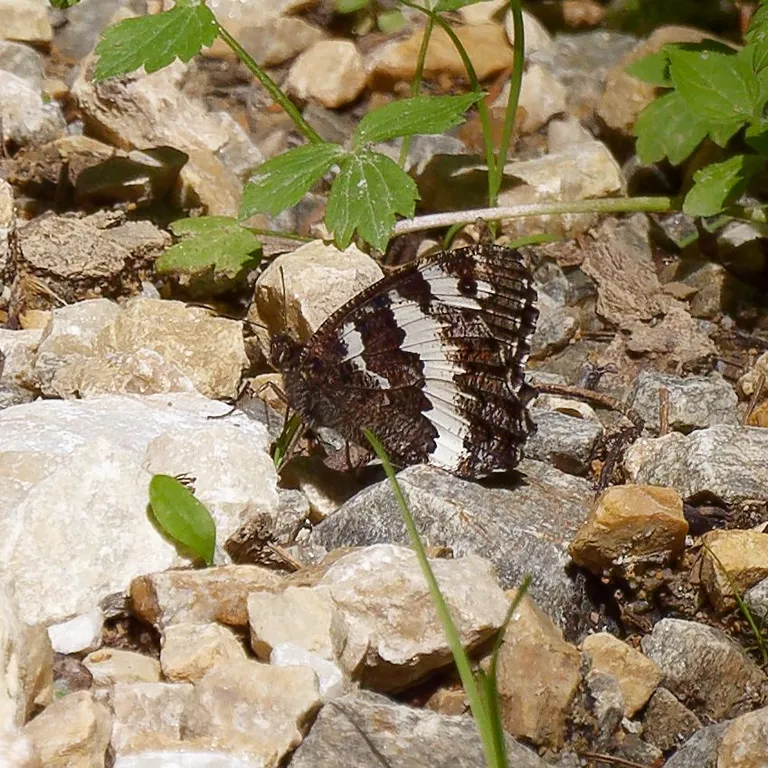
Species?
Brintesia circe
